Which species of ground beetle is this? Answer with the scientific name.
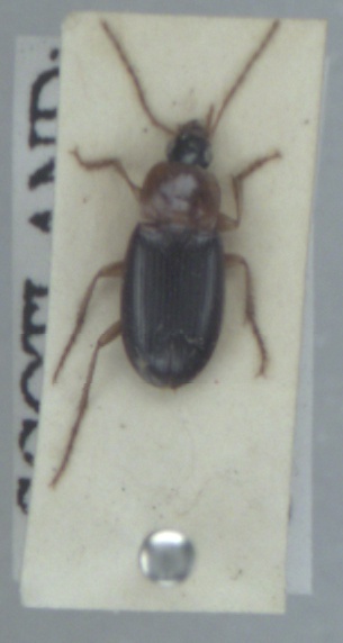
Calathus melanocephalus
